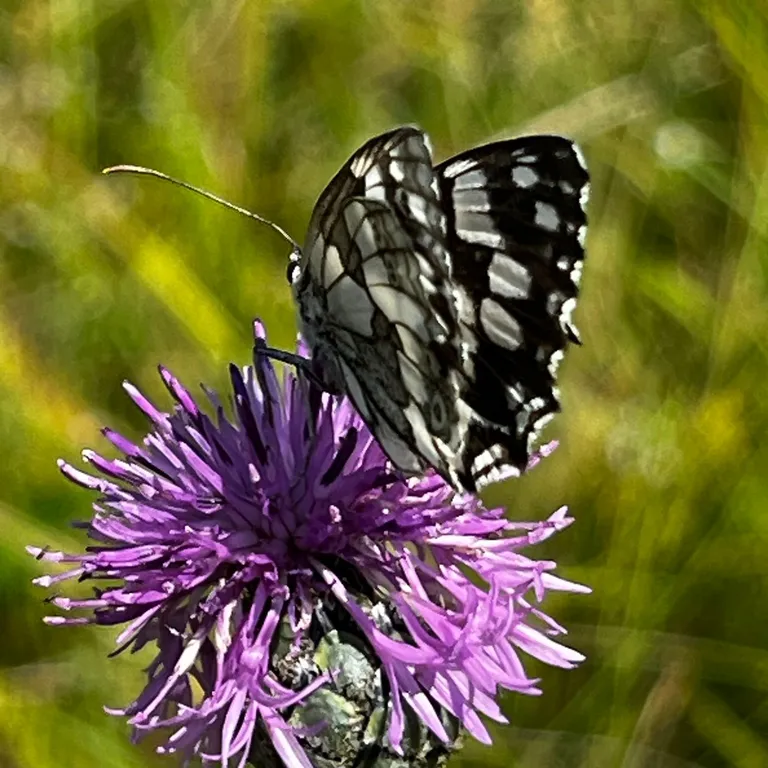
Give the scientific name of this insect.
Melanargia galathea
